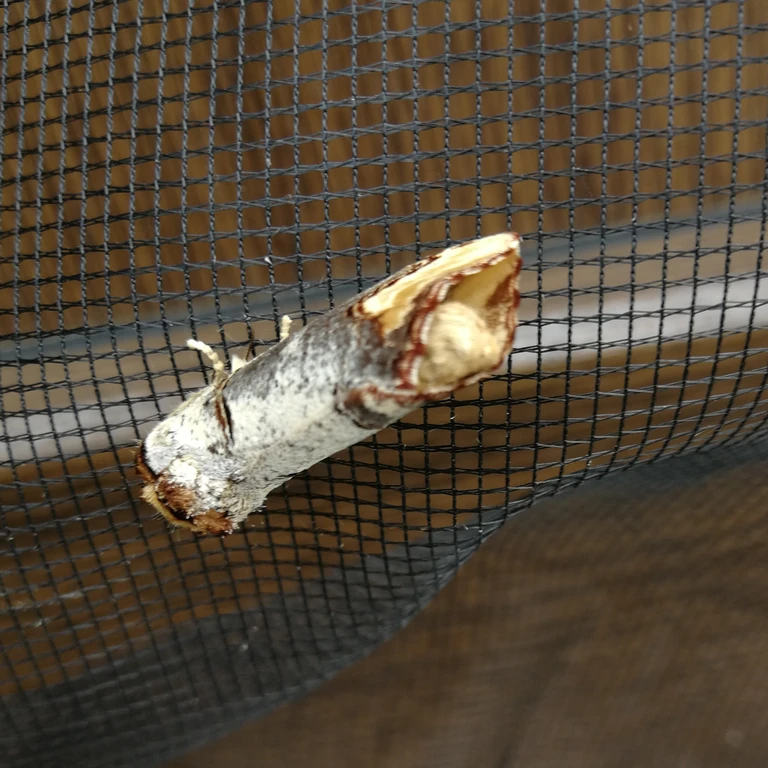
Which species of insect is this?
Phalera bucephala
